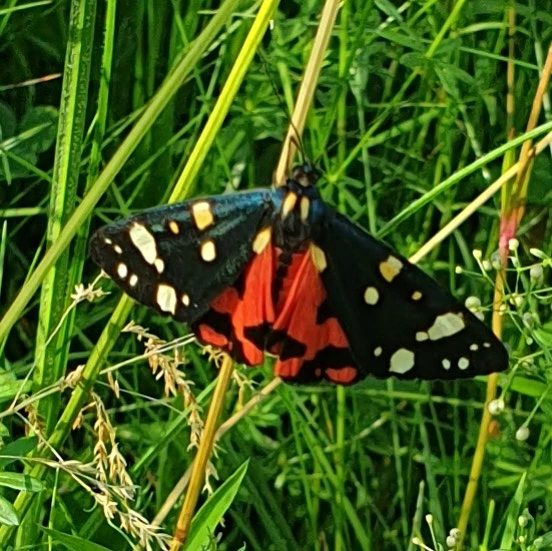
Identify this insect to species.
Callimorpha dominula
